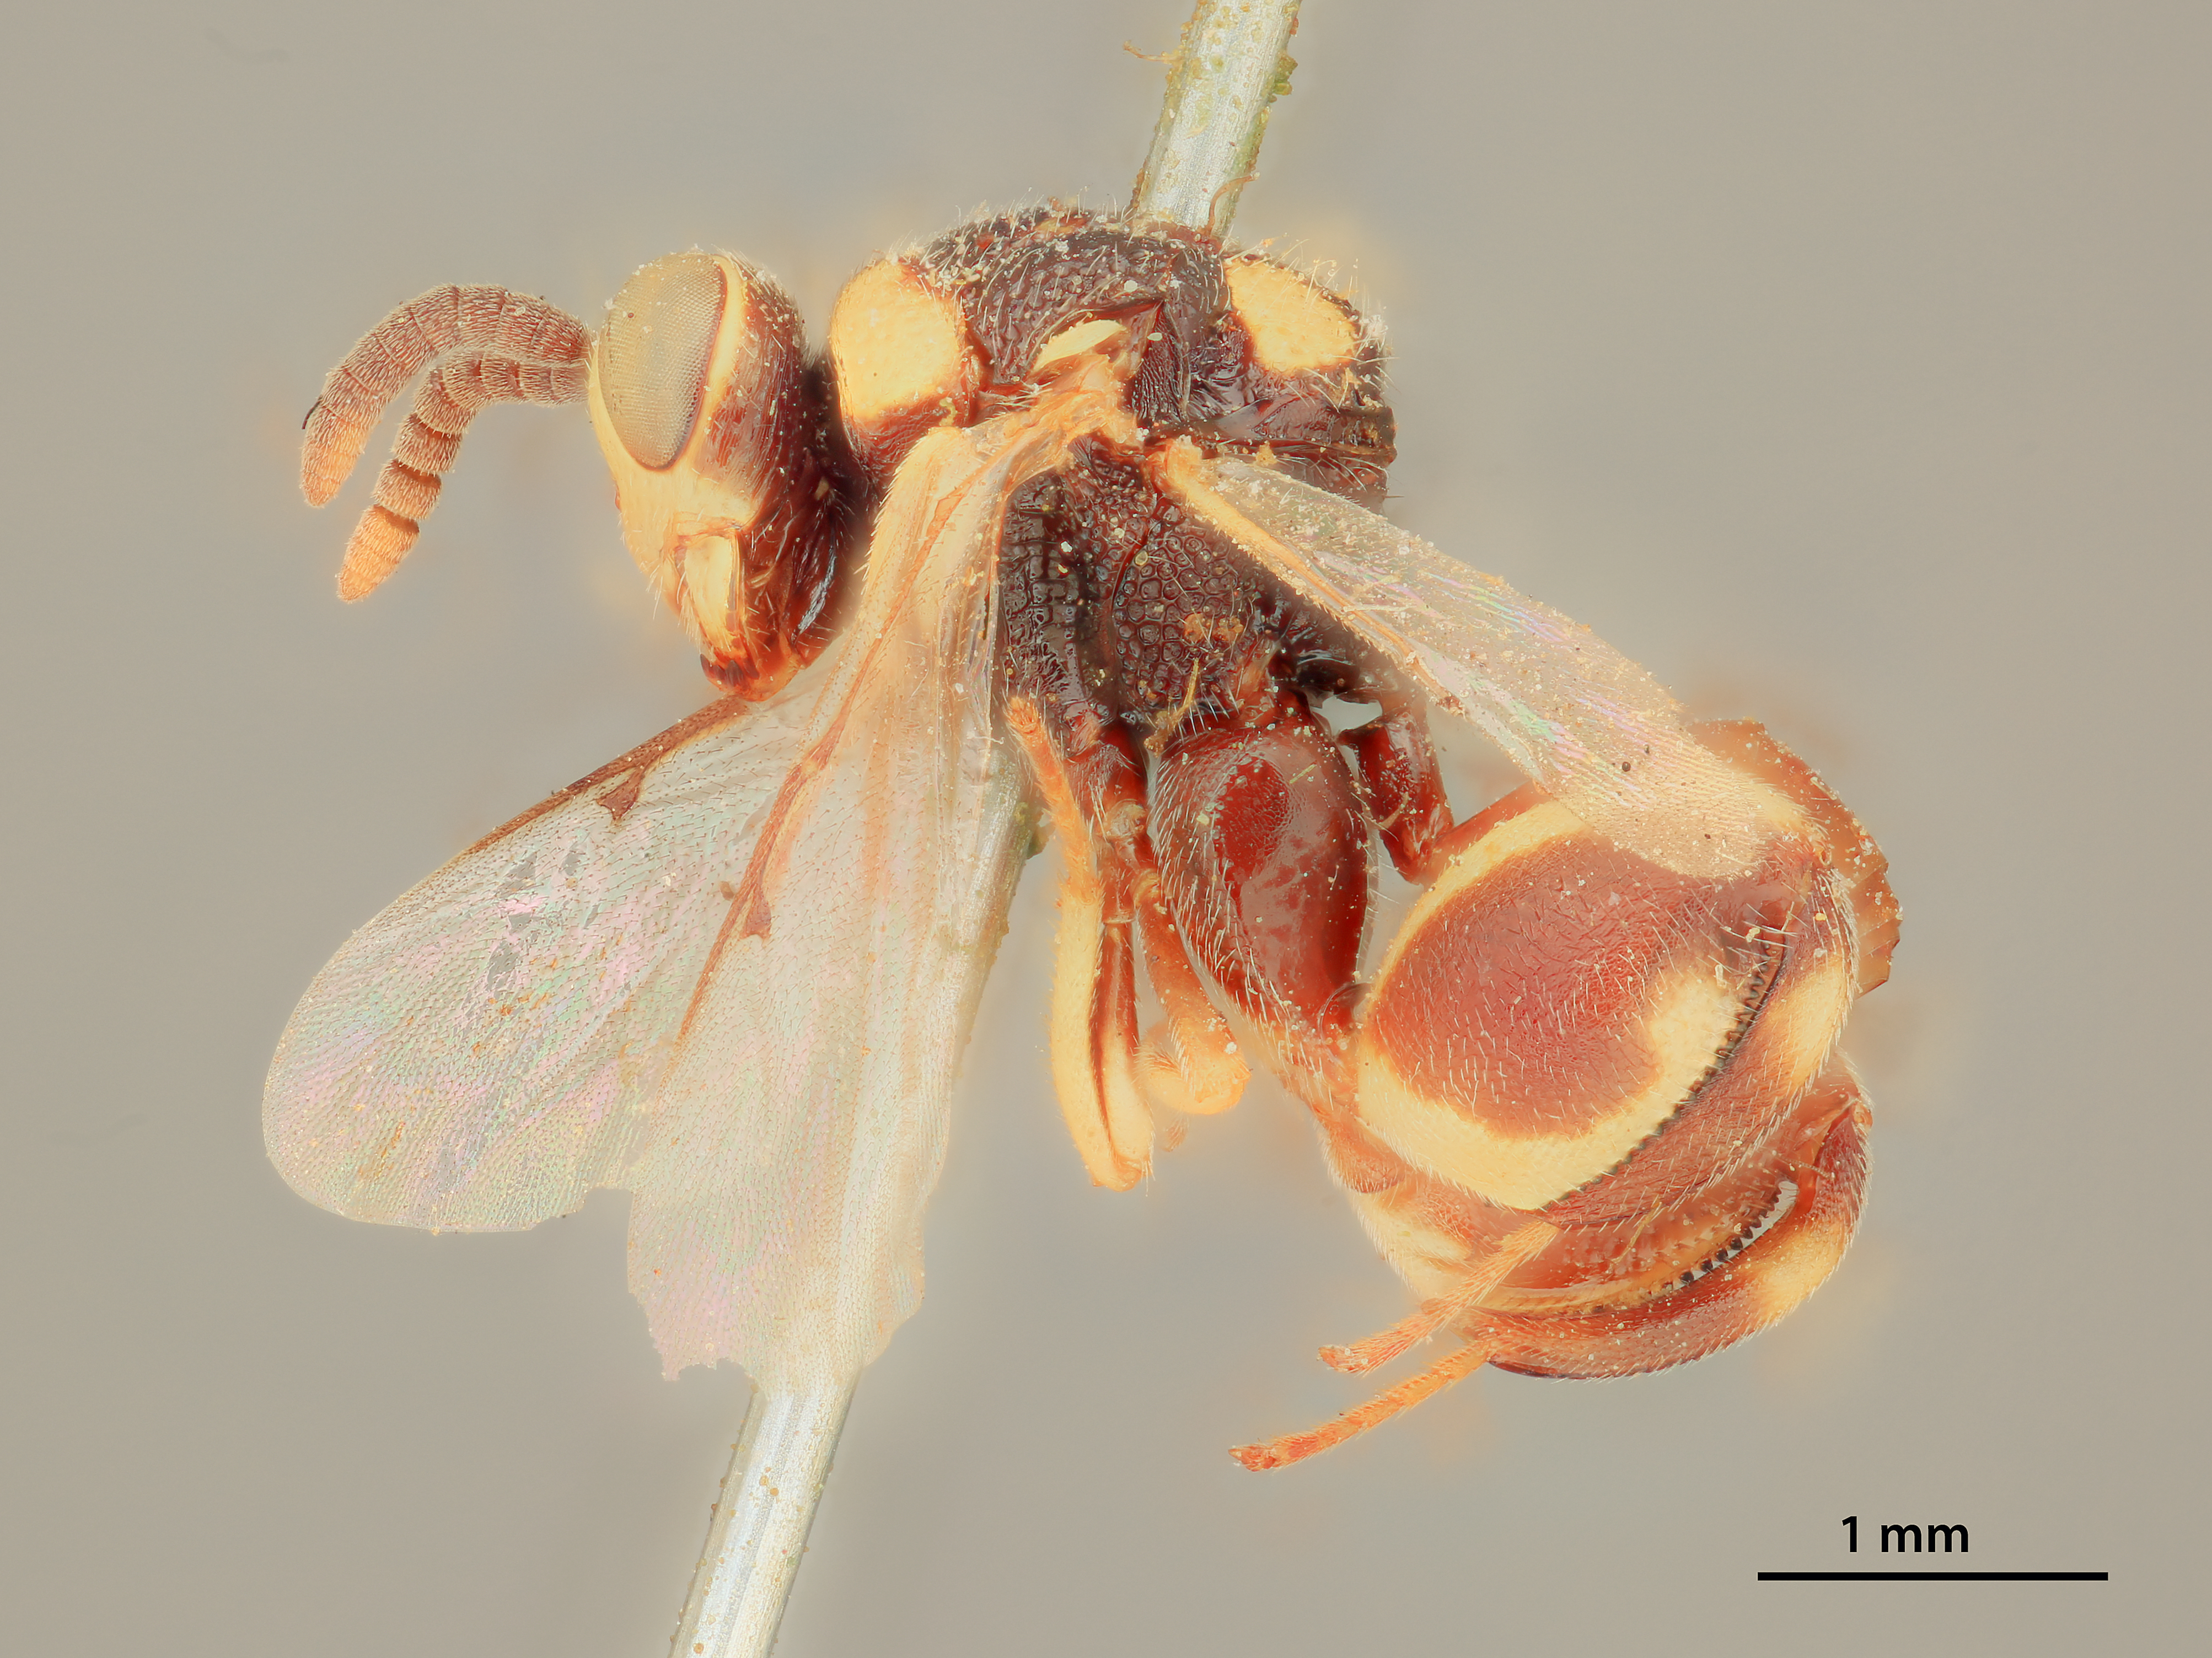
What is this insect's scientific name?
Smicra faceta
